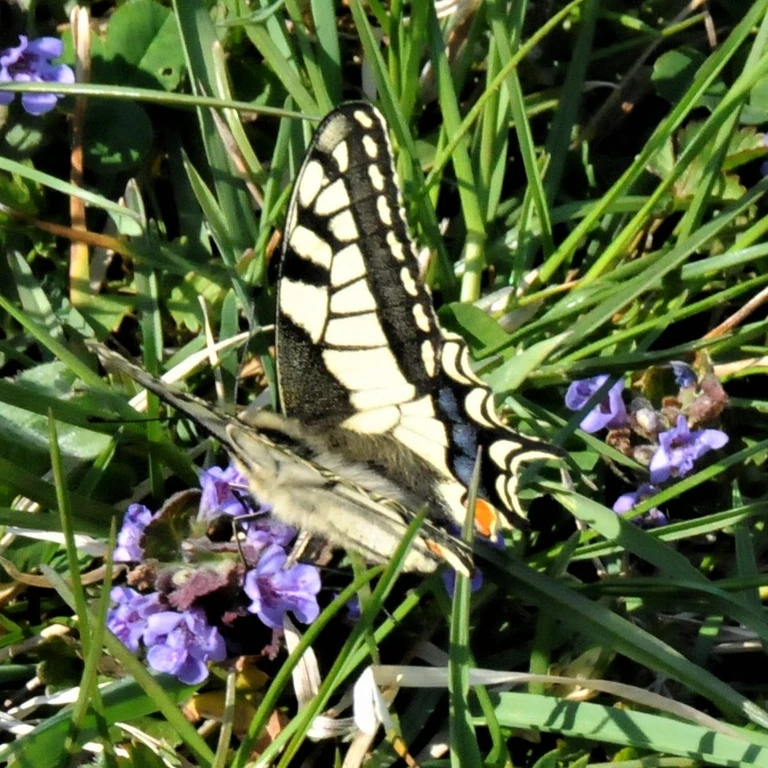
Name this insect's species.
Papilio machaon
